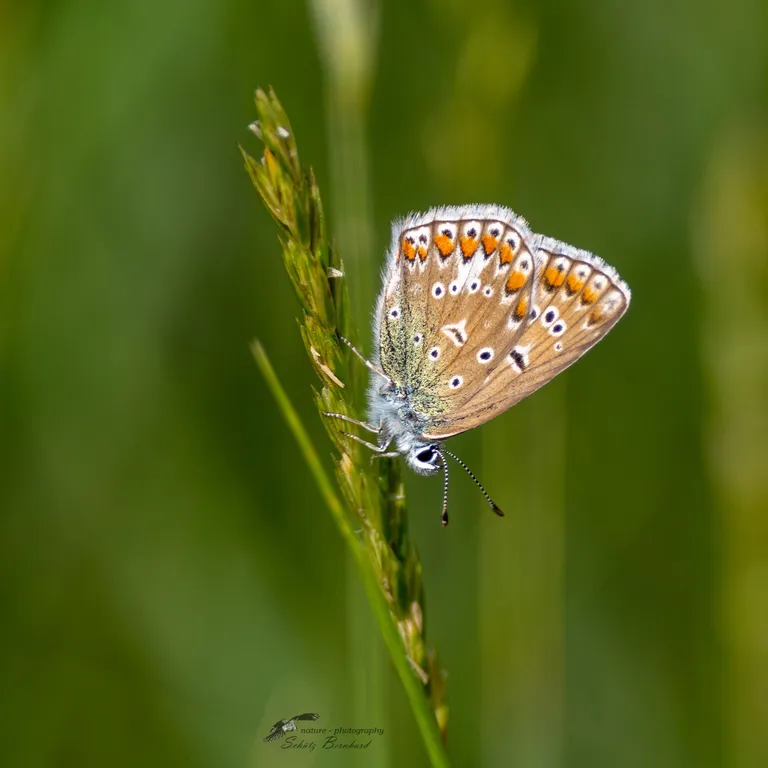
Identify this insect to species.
Polyommatus icarus
